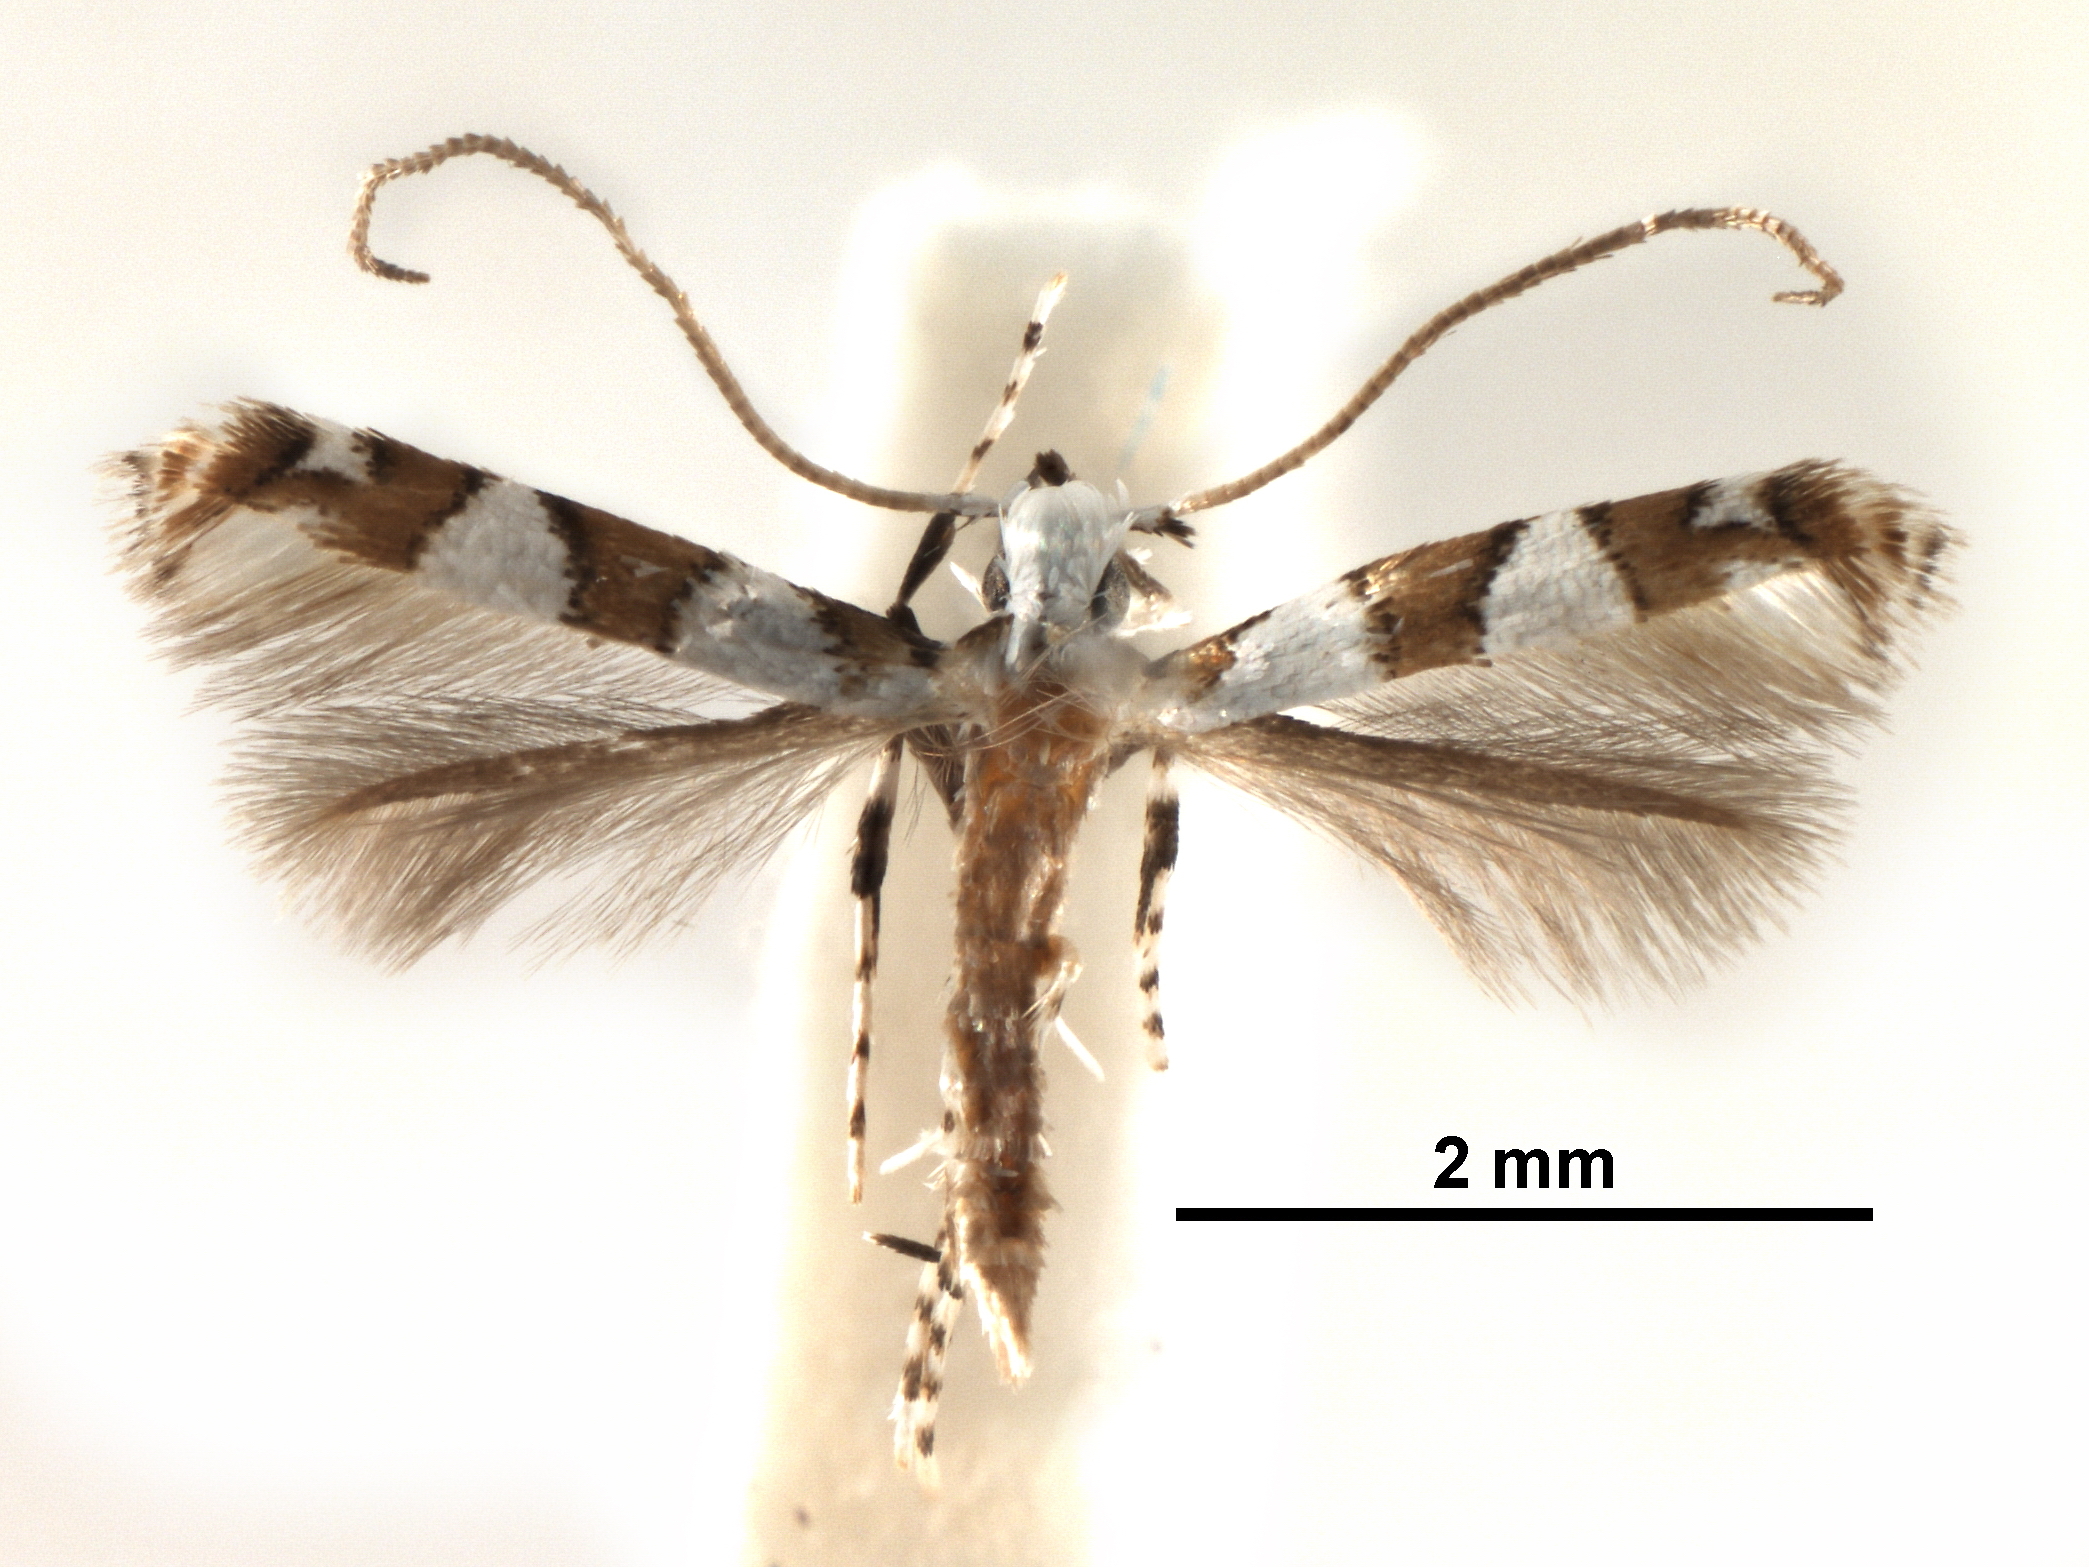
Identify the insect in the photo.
Acrocercops ipomoeae
